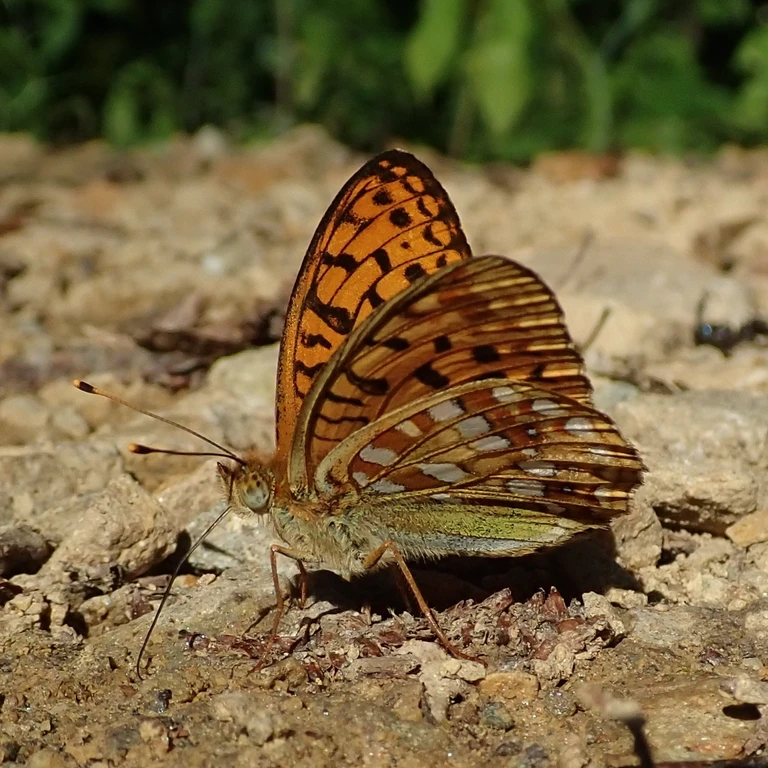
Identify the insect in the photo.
Fabriciana adippe
